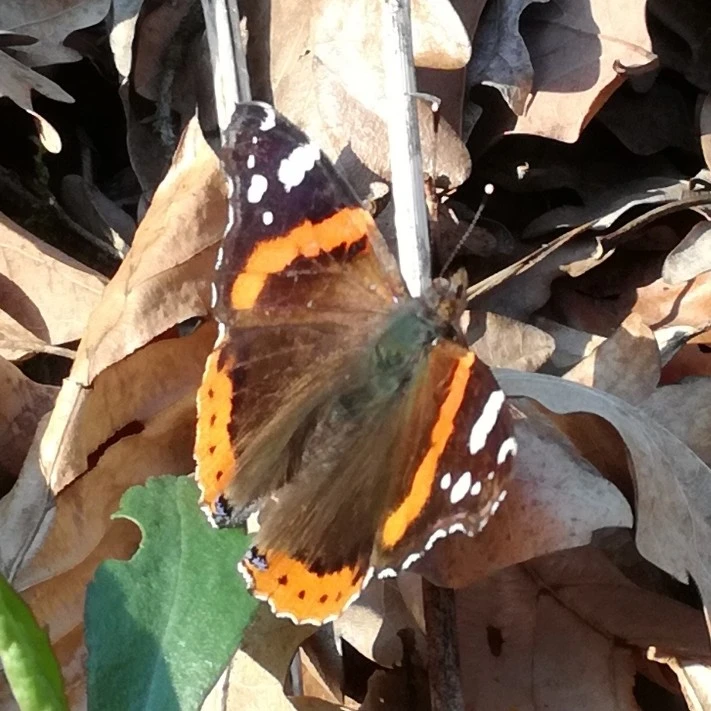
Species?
Vanessa atalanta
